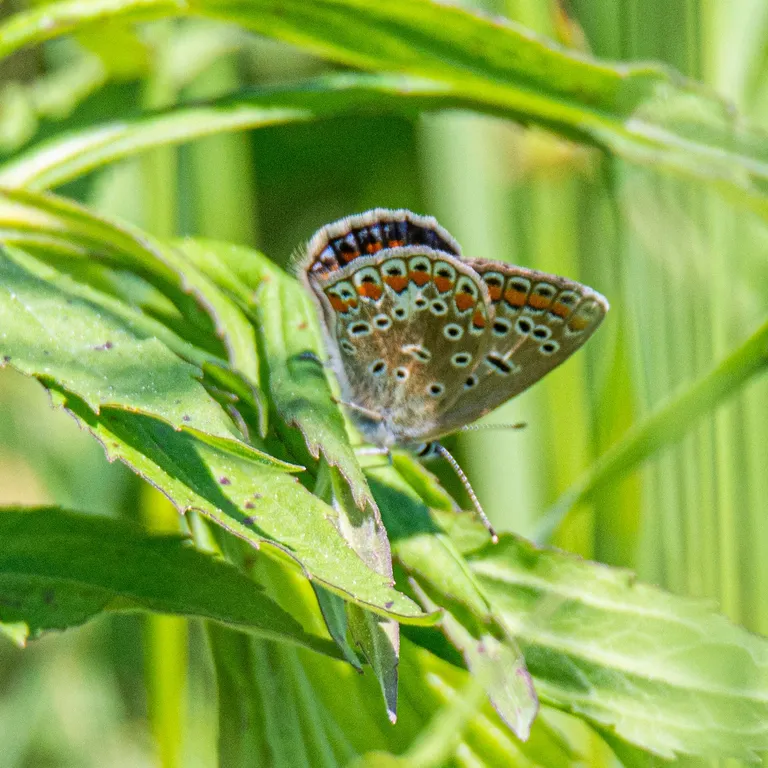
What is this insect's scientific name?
Lysandra bellargus
